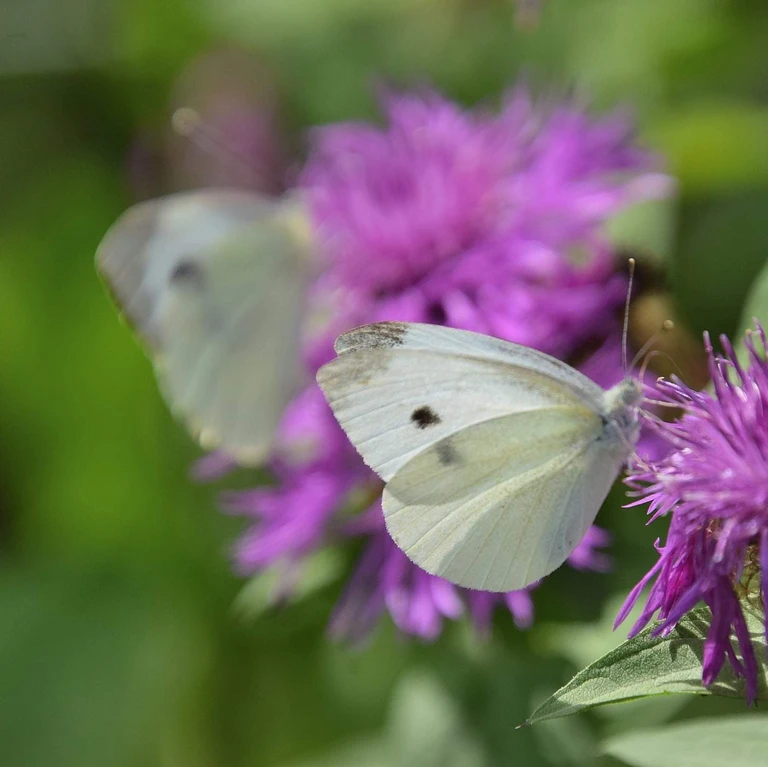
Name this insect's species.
Pieris brassicae
